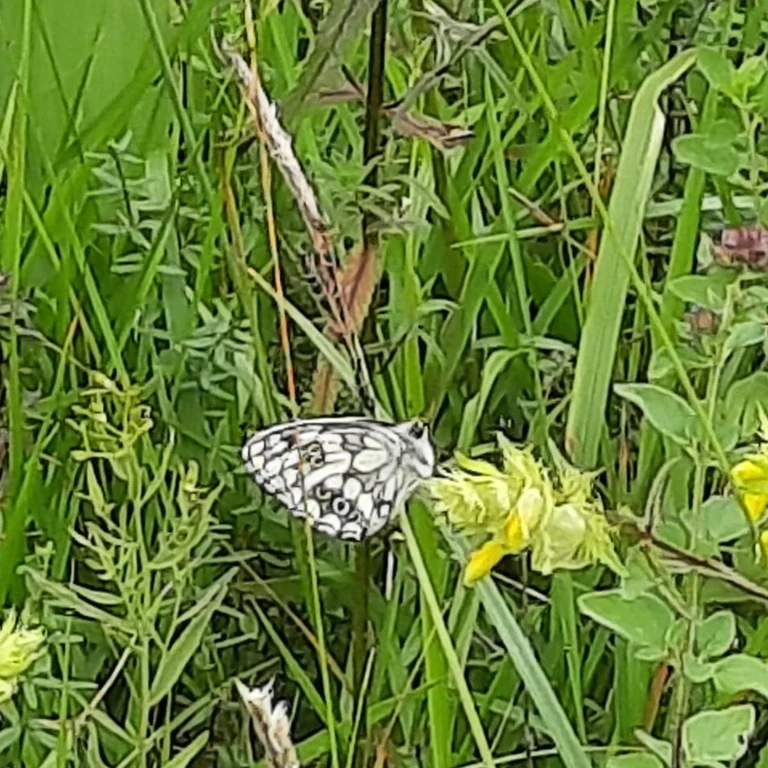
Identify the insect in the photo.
Melanargia galathea
